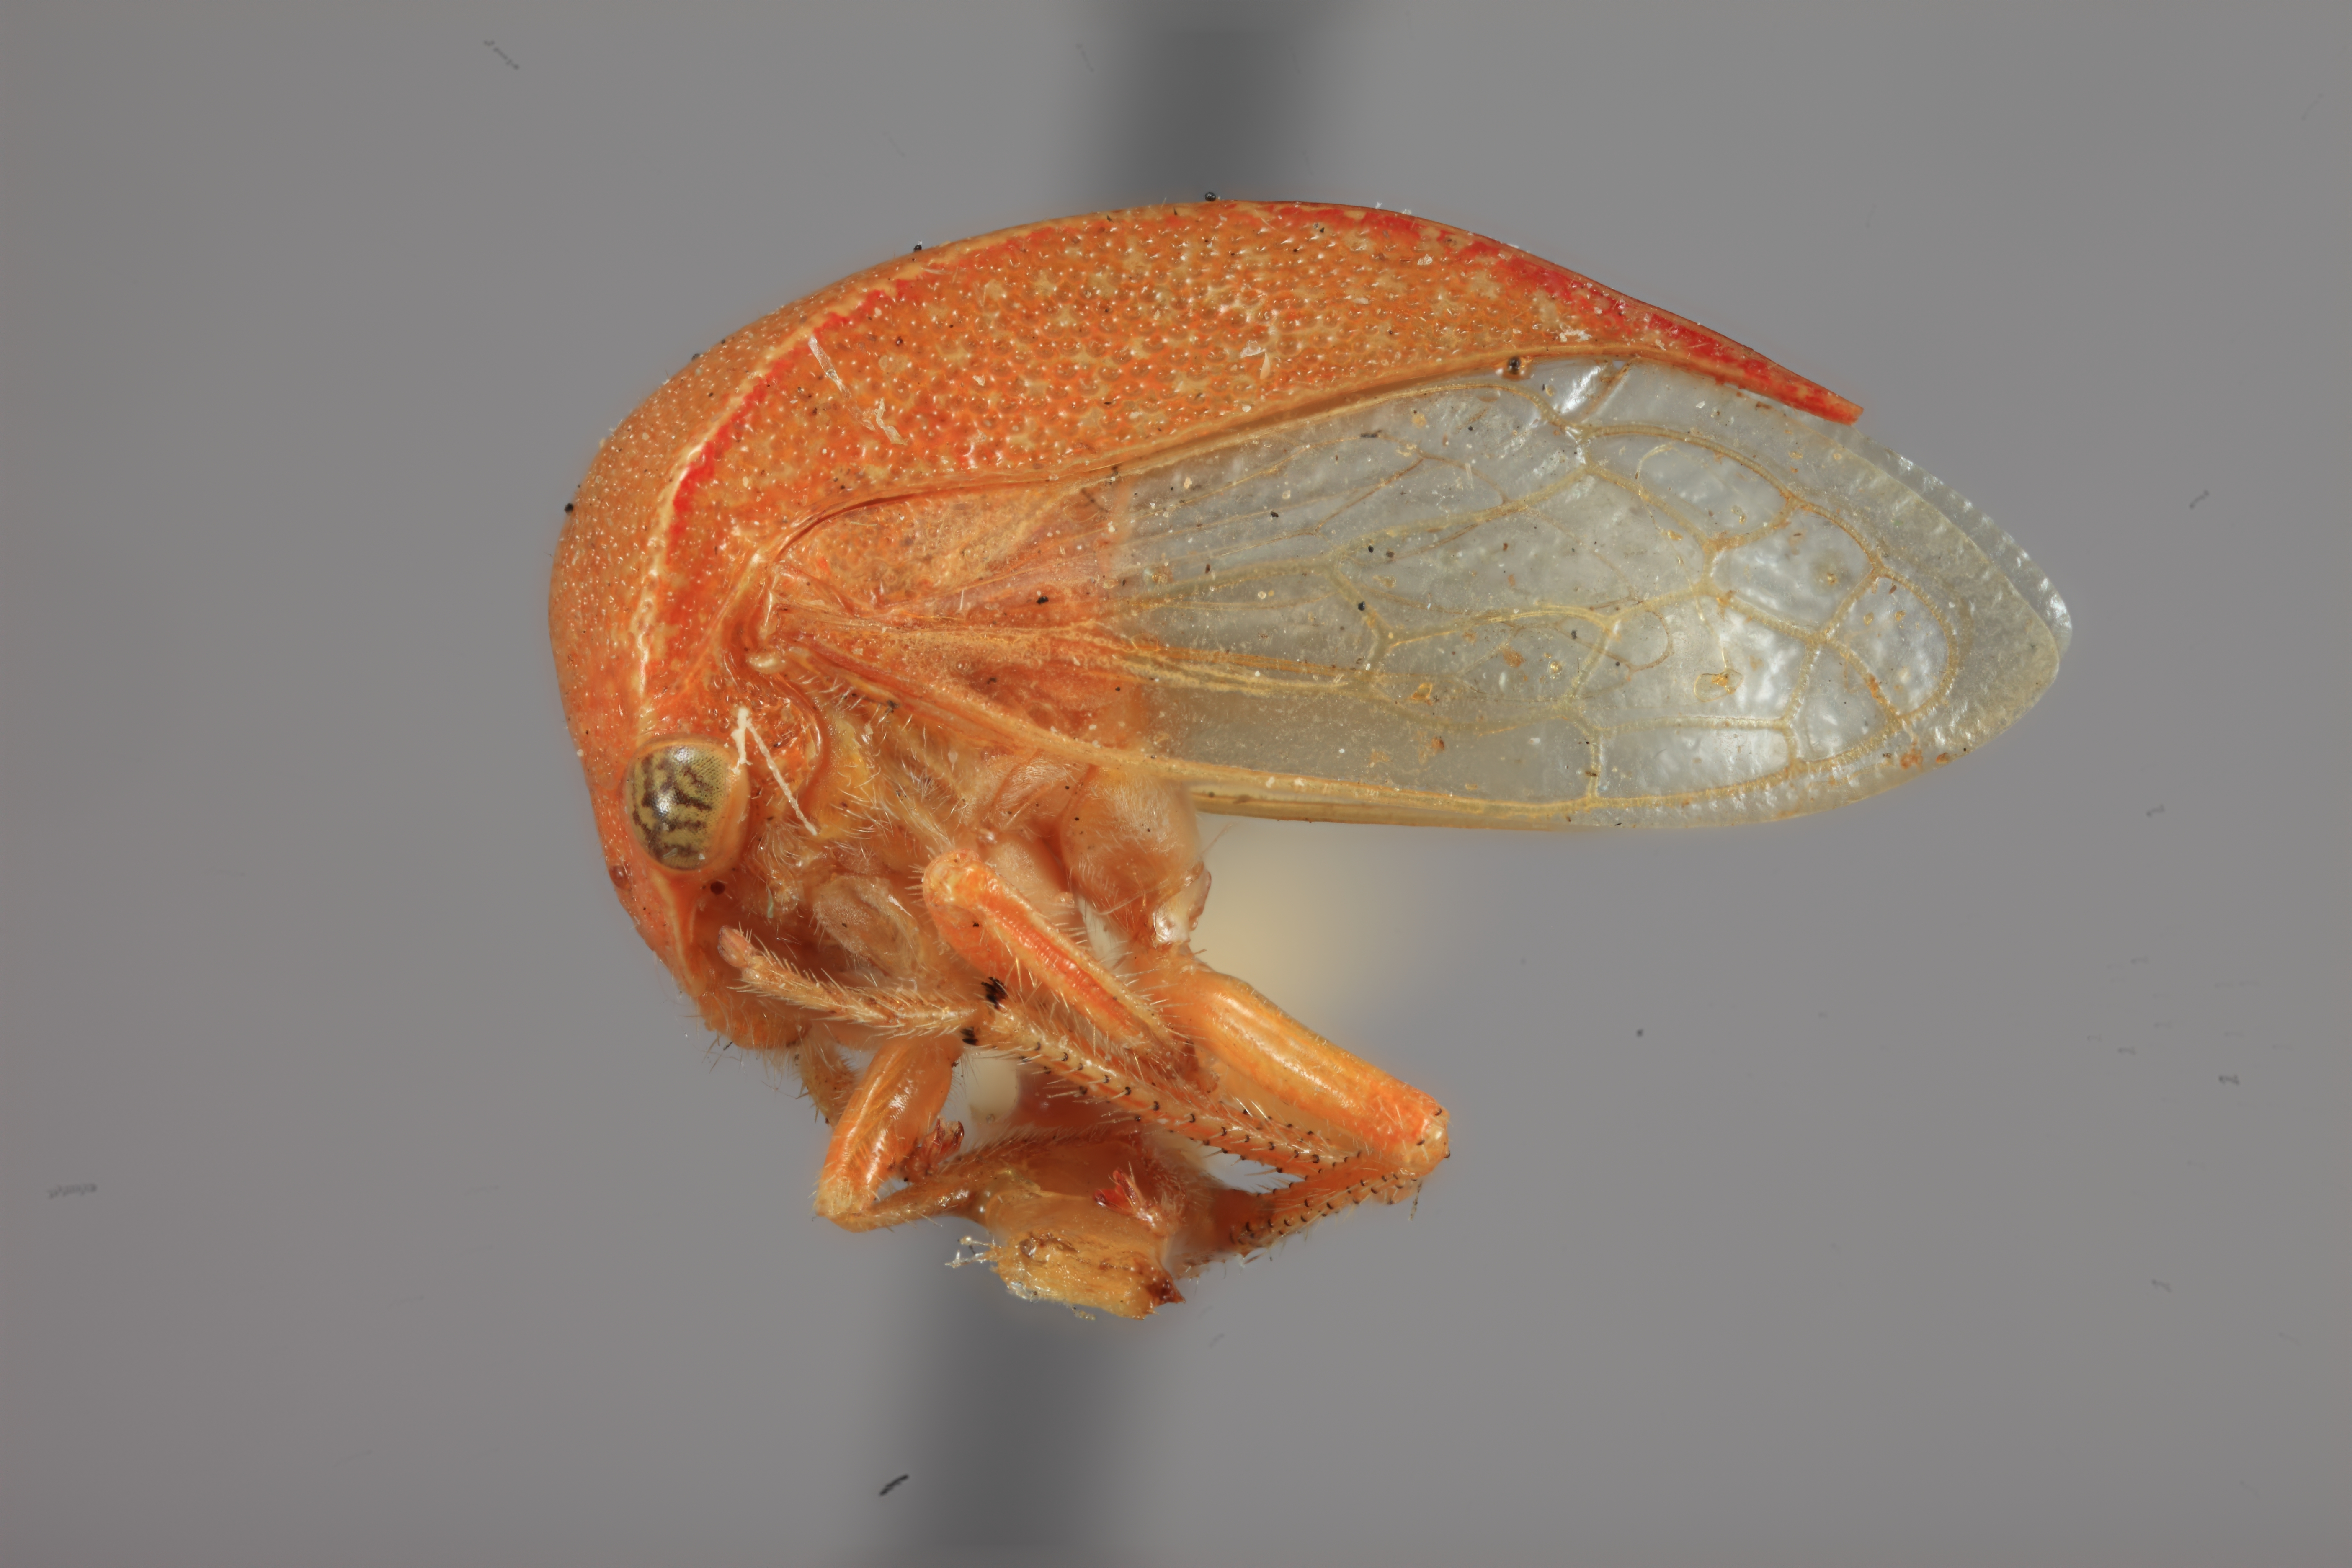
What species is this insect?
Membracis festina
